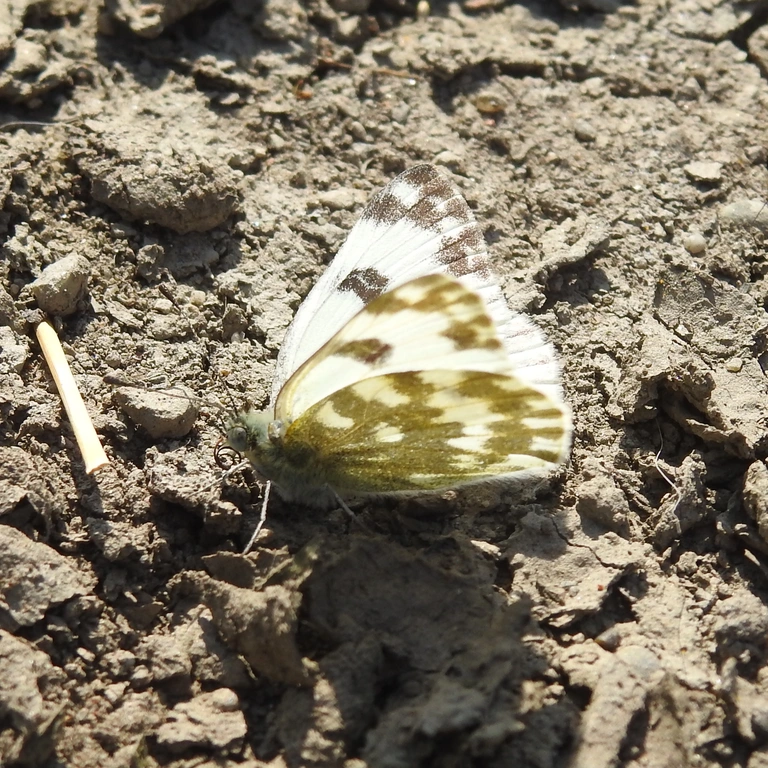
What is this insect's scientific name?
Pontia edusa
